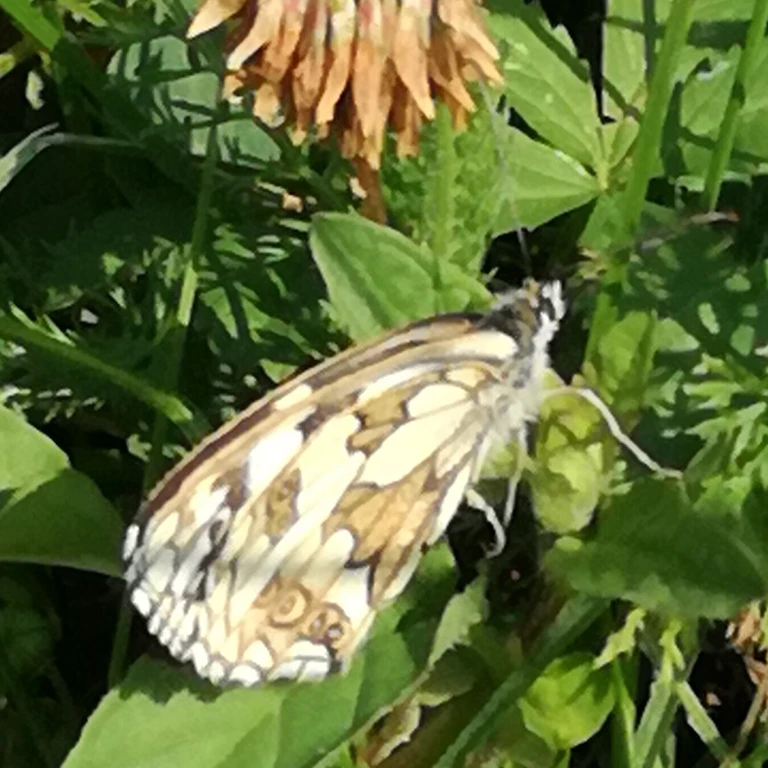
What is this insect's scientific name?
Melanargia galathea
